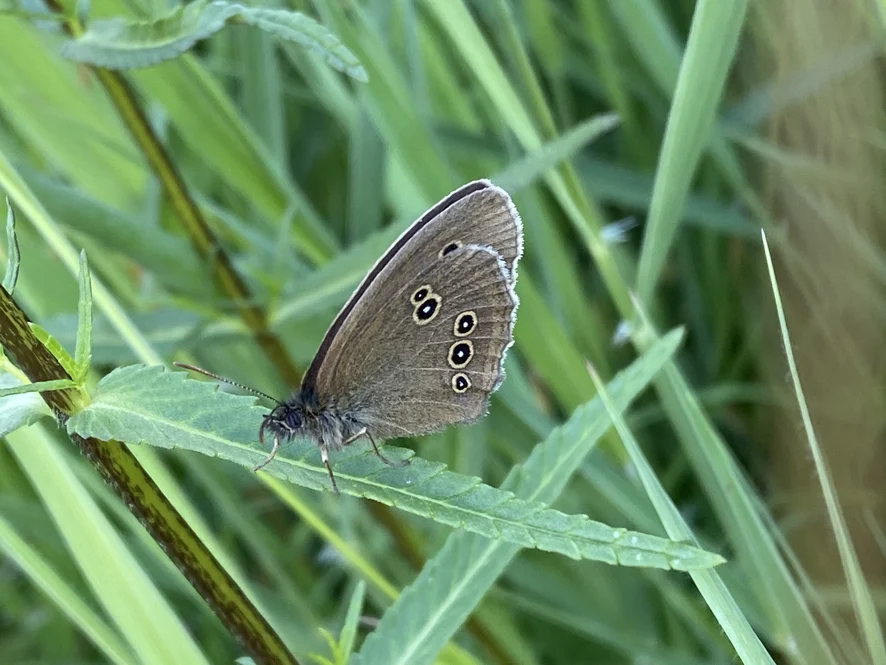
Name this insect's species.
Aphantopus hyperantus
